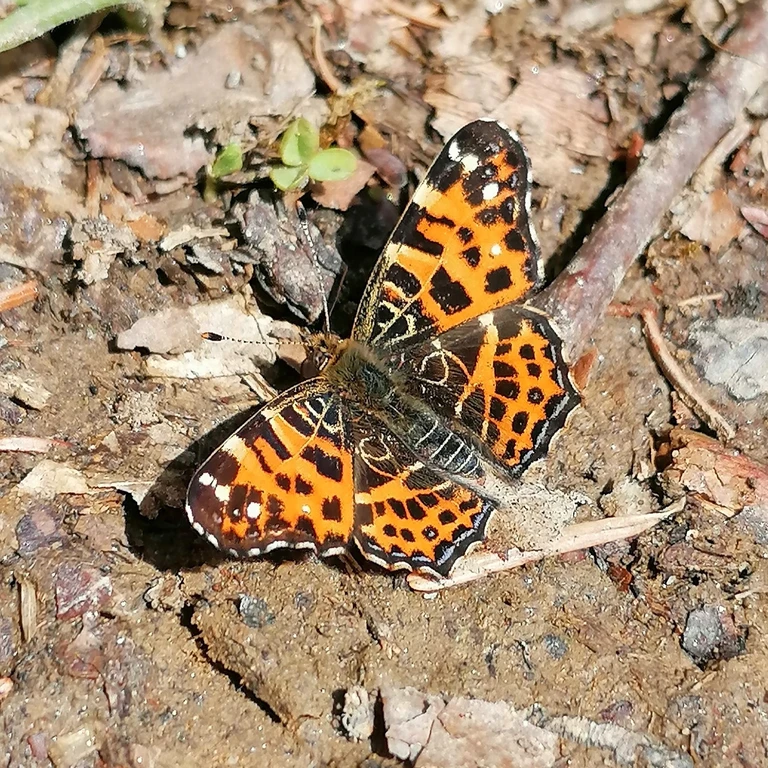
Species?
Araschnia levana
